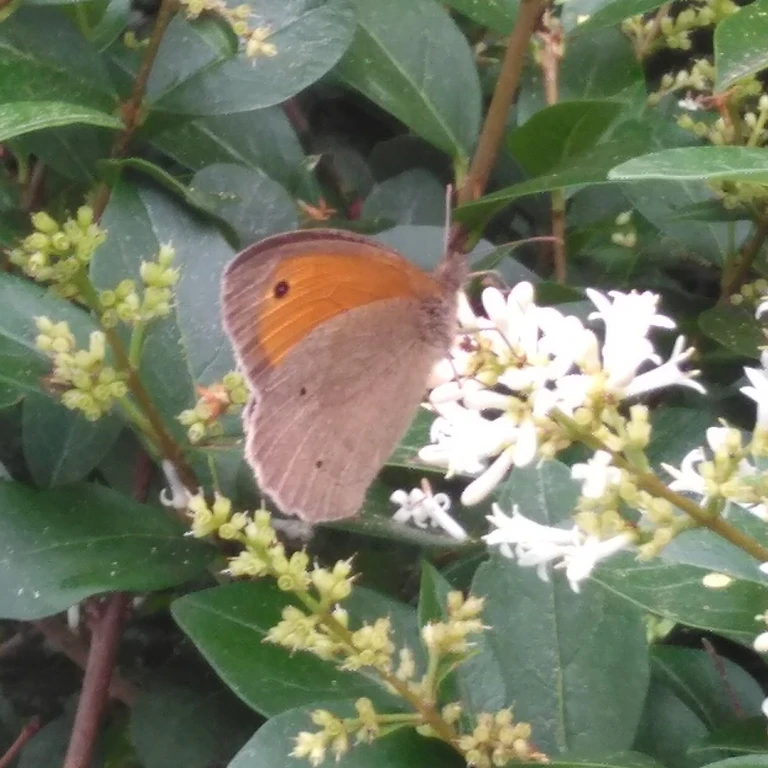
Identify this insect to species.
Maniola jurtina
